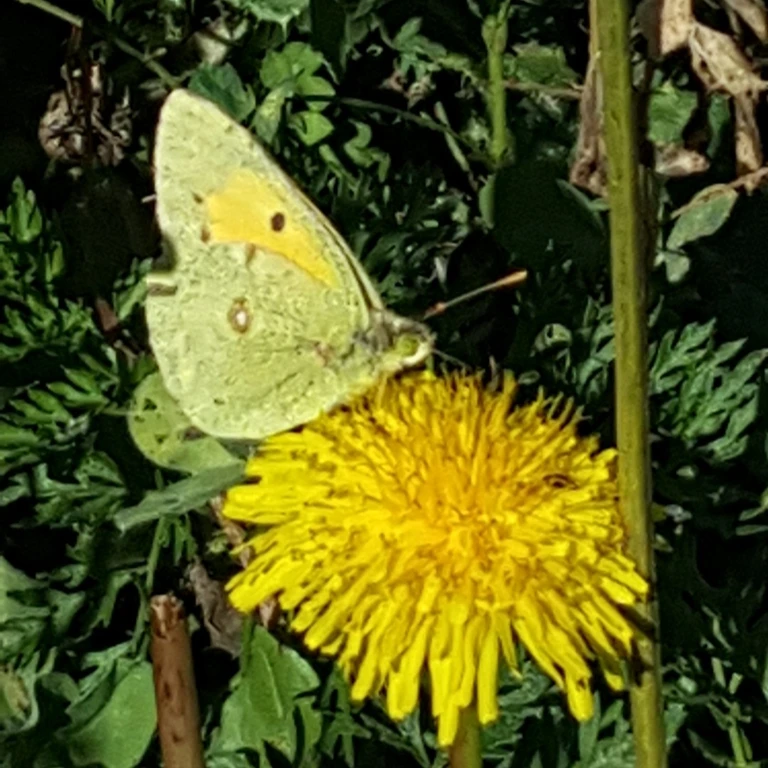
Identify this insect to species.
Colias croceus
